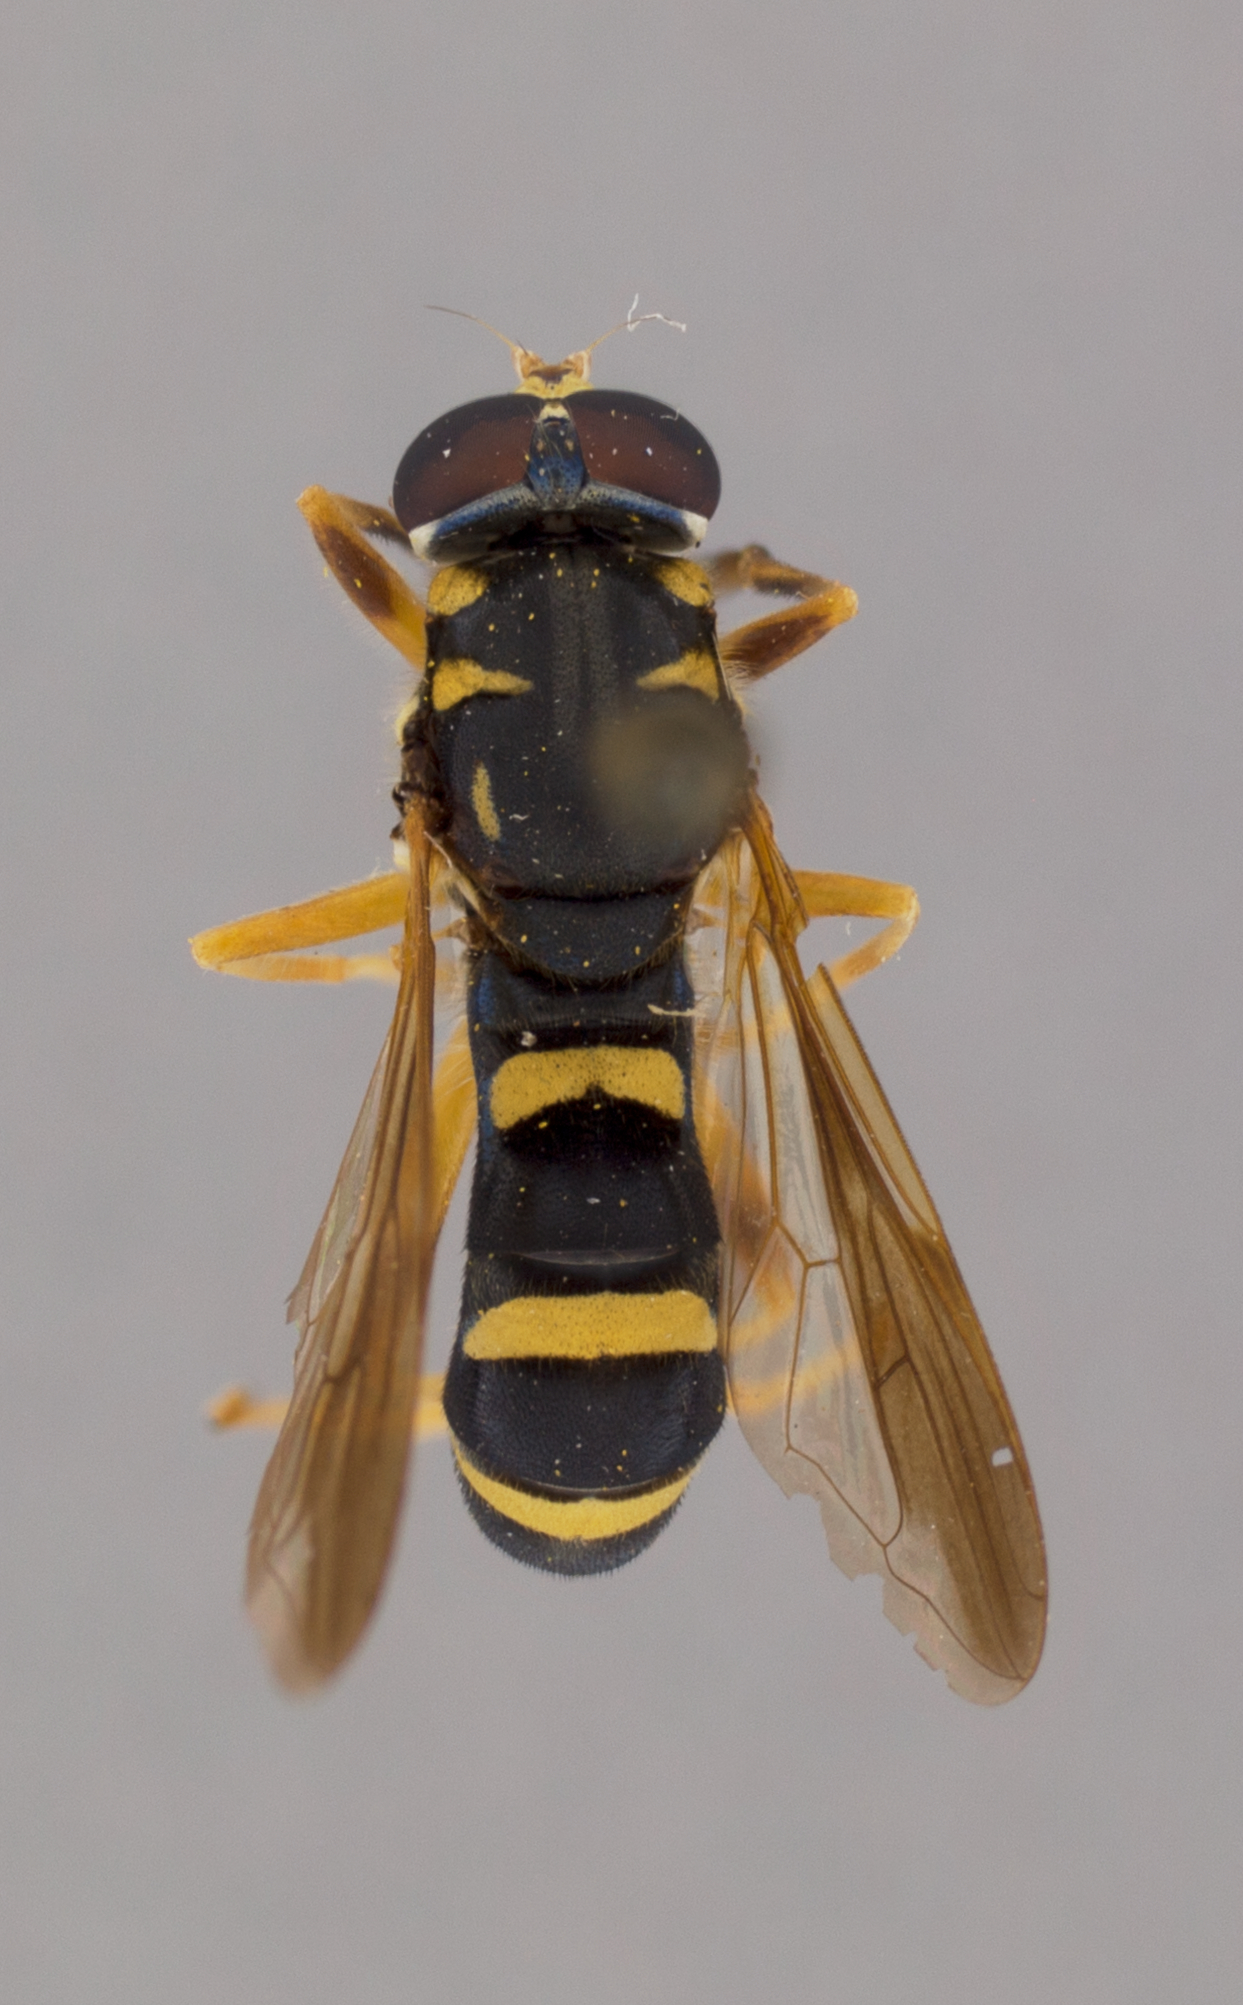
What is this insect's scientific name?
Temnostoma trifasciatum
